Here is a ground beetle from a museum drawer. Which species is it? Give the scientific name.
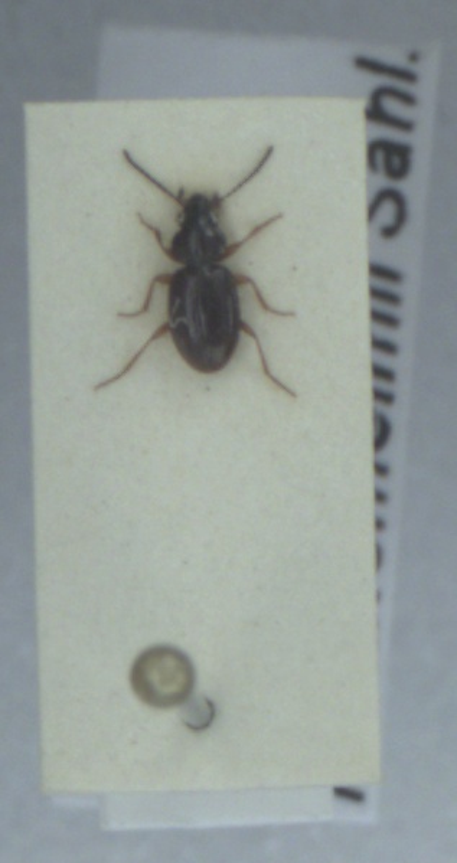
Bembidion mannerheimii
